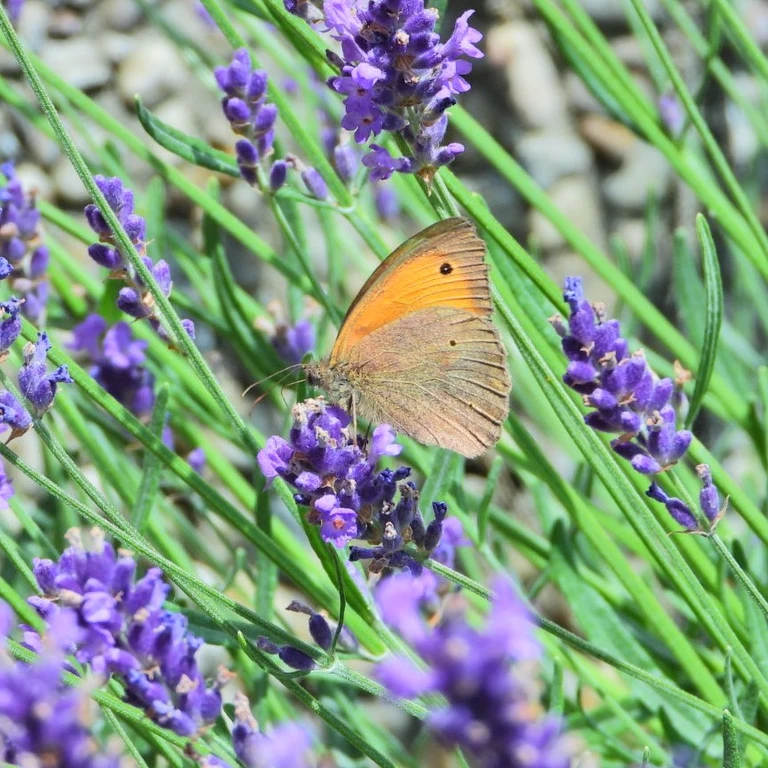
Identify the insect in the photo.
Maniola jurtina
